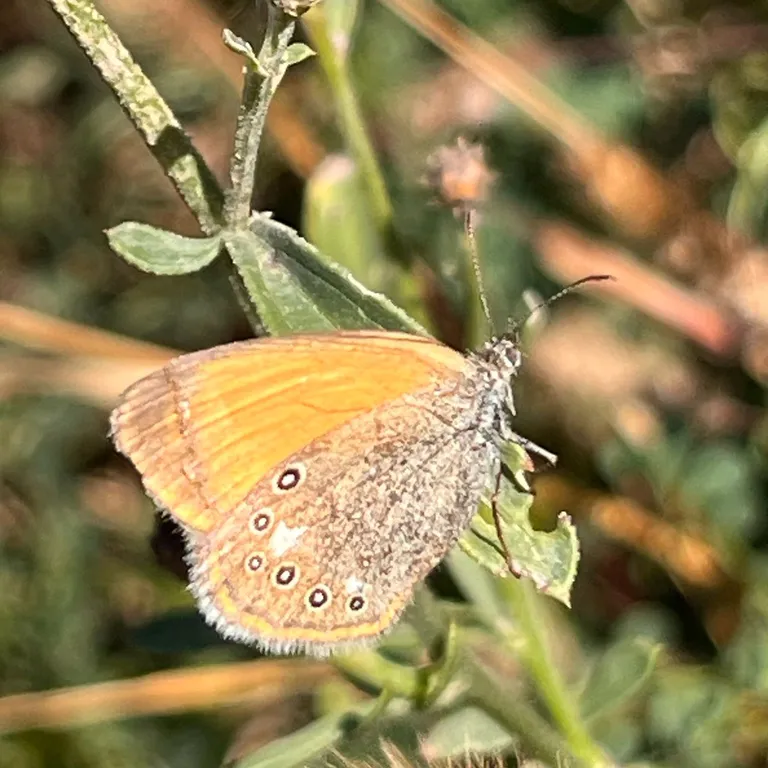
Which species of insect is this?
Coenonympha glycerion (also Coenonympha iphis)
